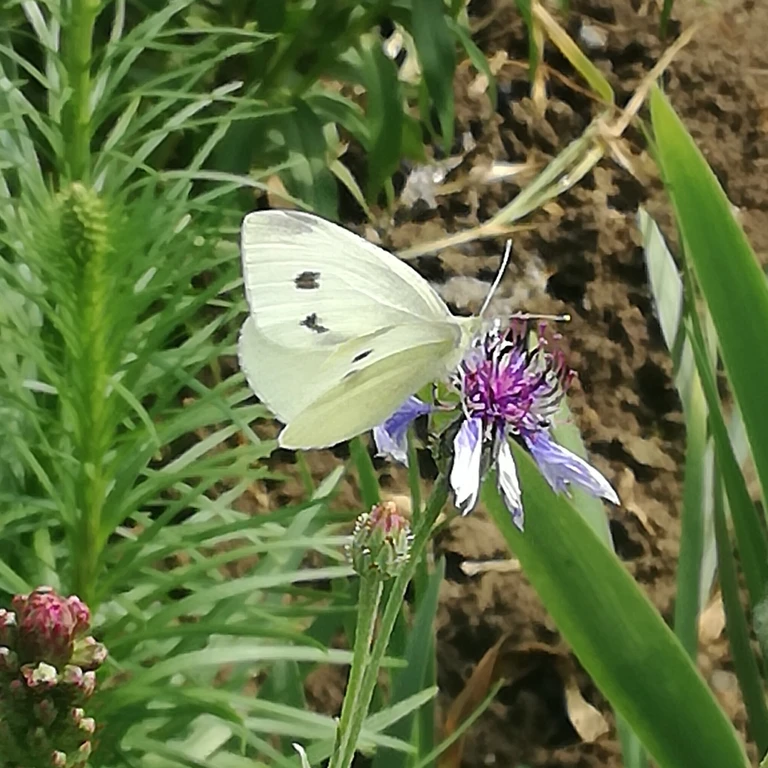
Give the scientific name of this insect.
Pieris rapae
